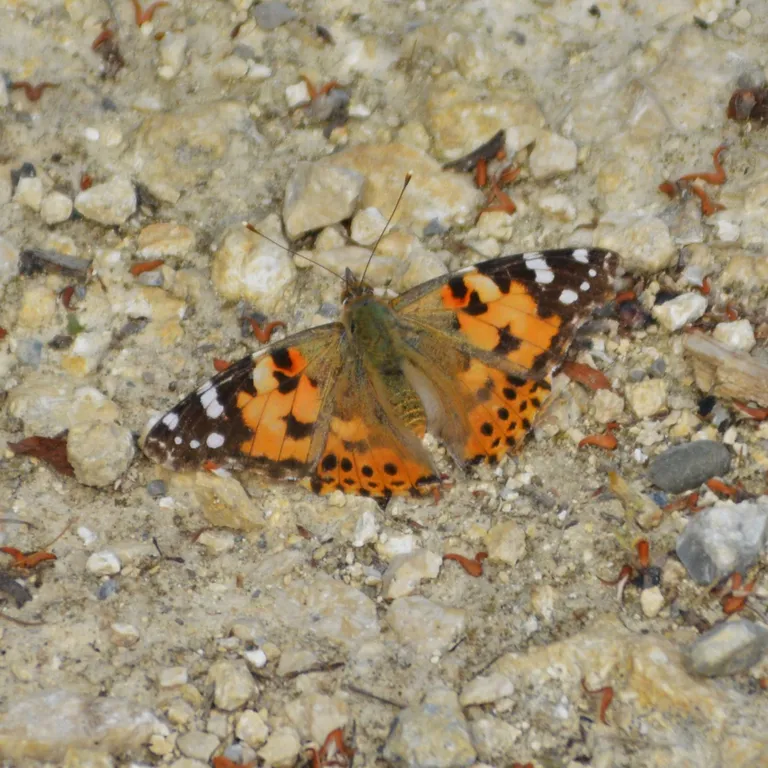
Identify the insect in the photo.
Vanessa cardui
